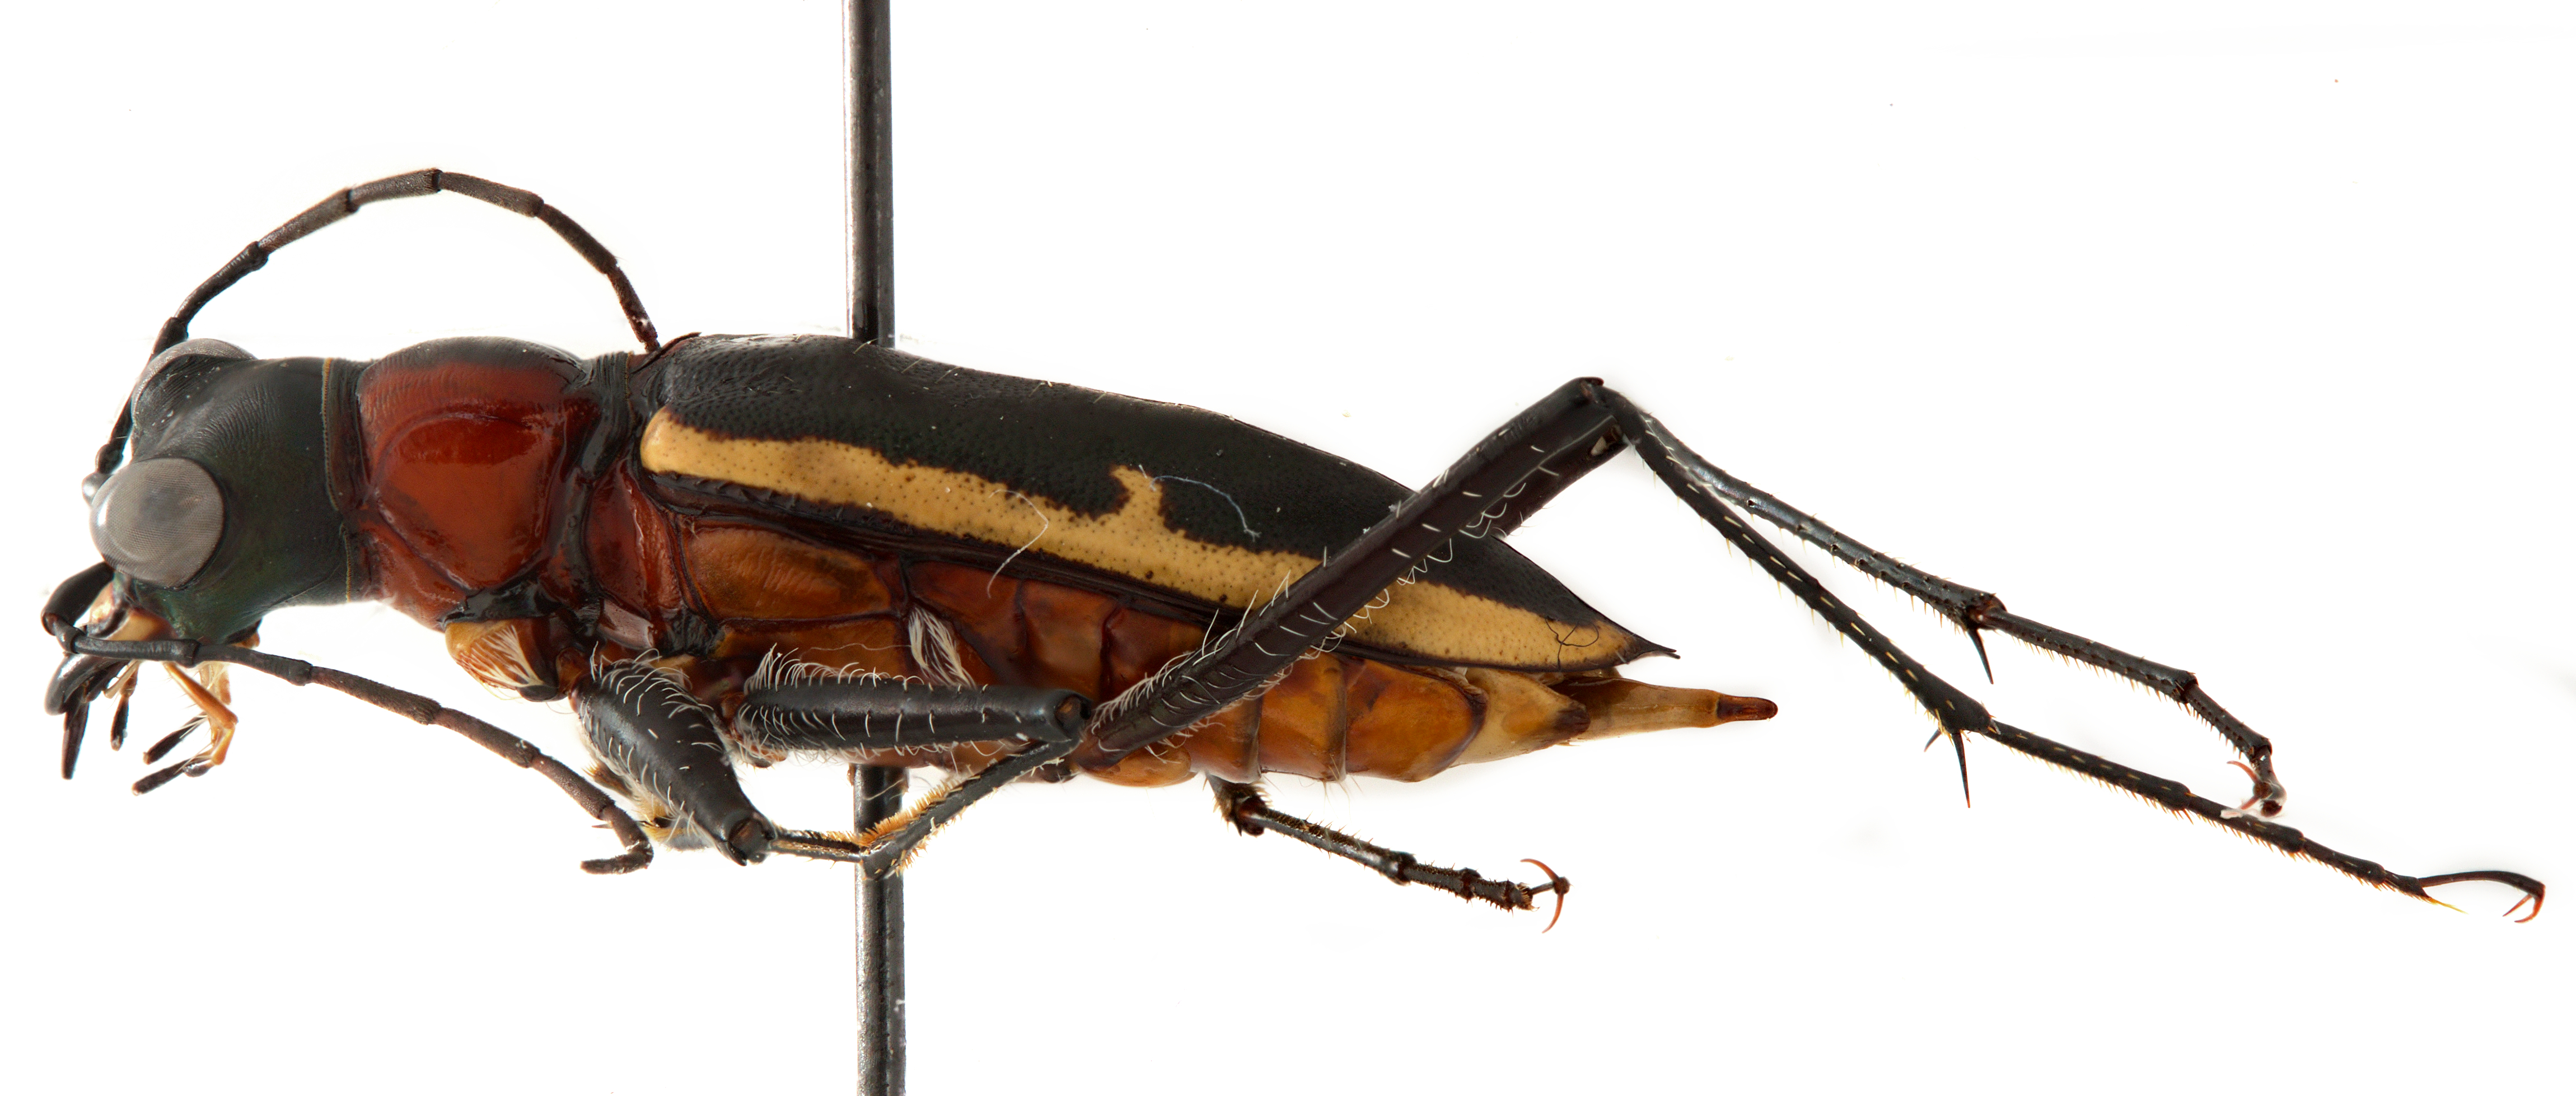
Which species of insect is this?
Oxygonia oberthueri
